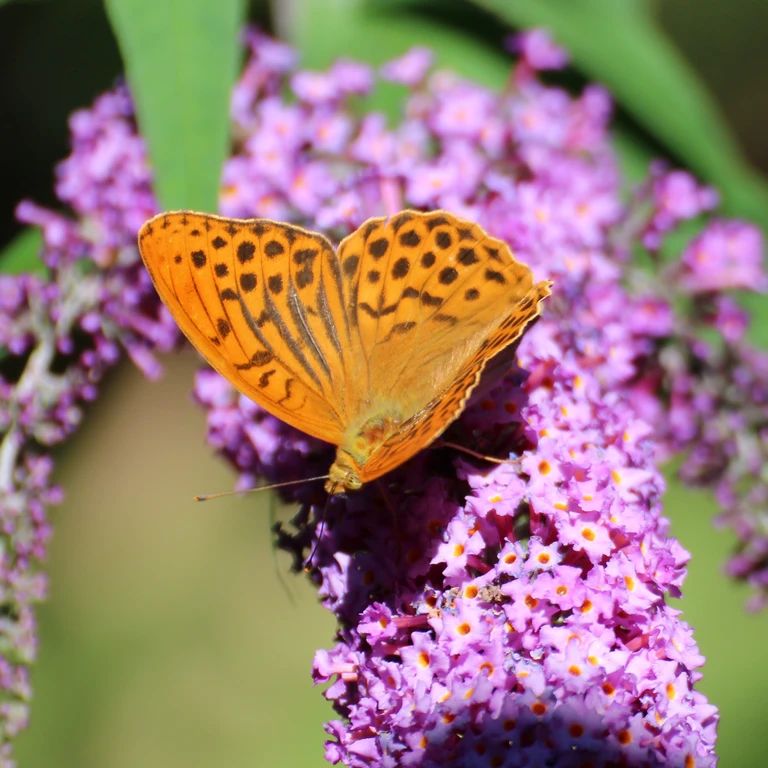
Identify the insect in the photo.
Argynnis paphia
